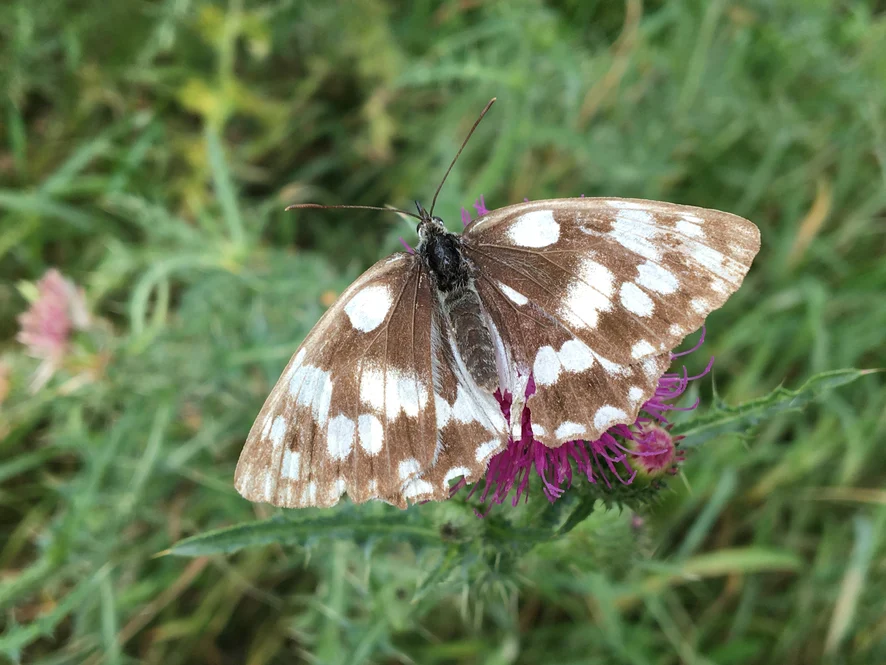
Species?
Melanargia galathea
